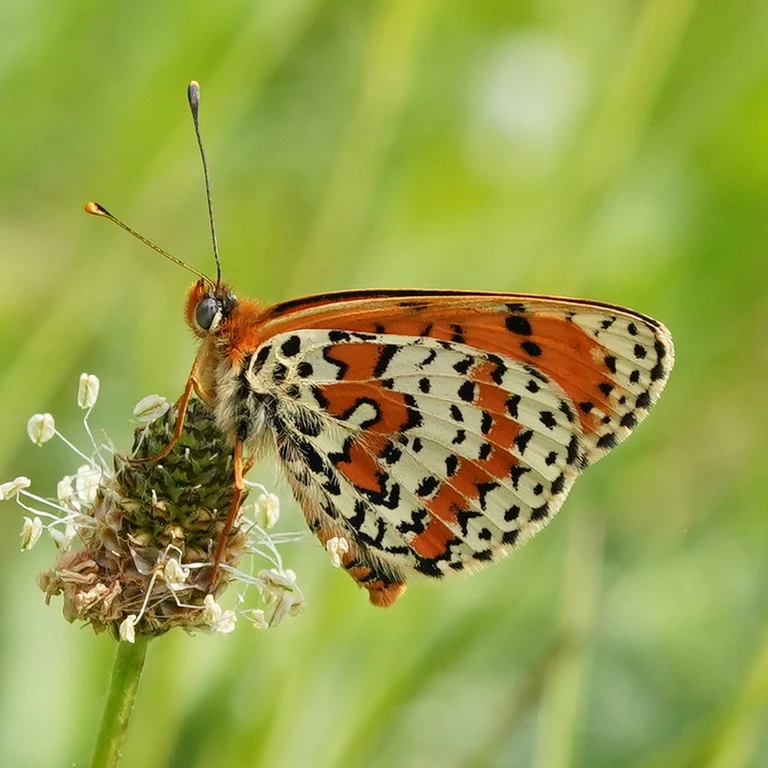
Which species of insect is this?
Melitaea didyma
